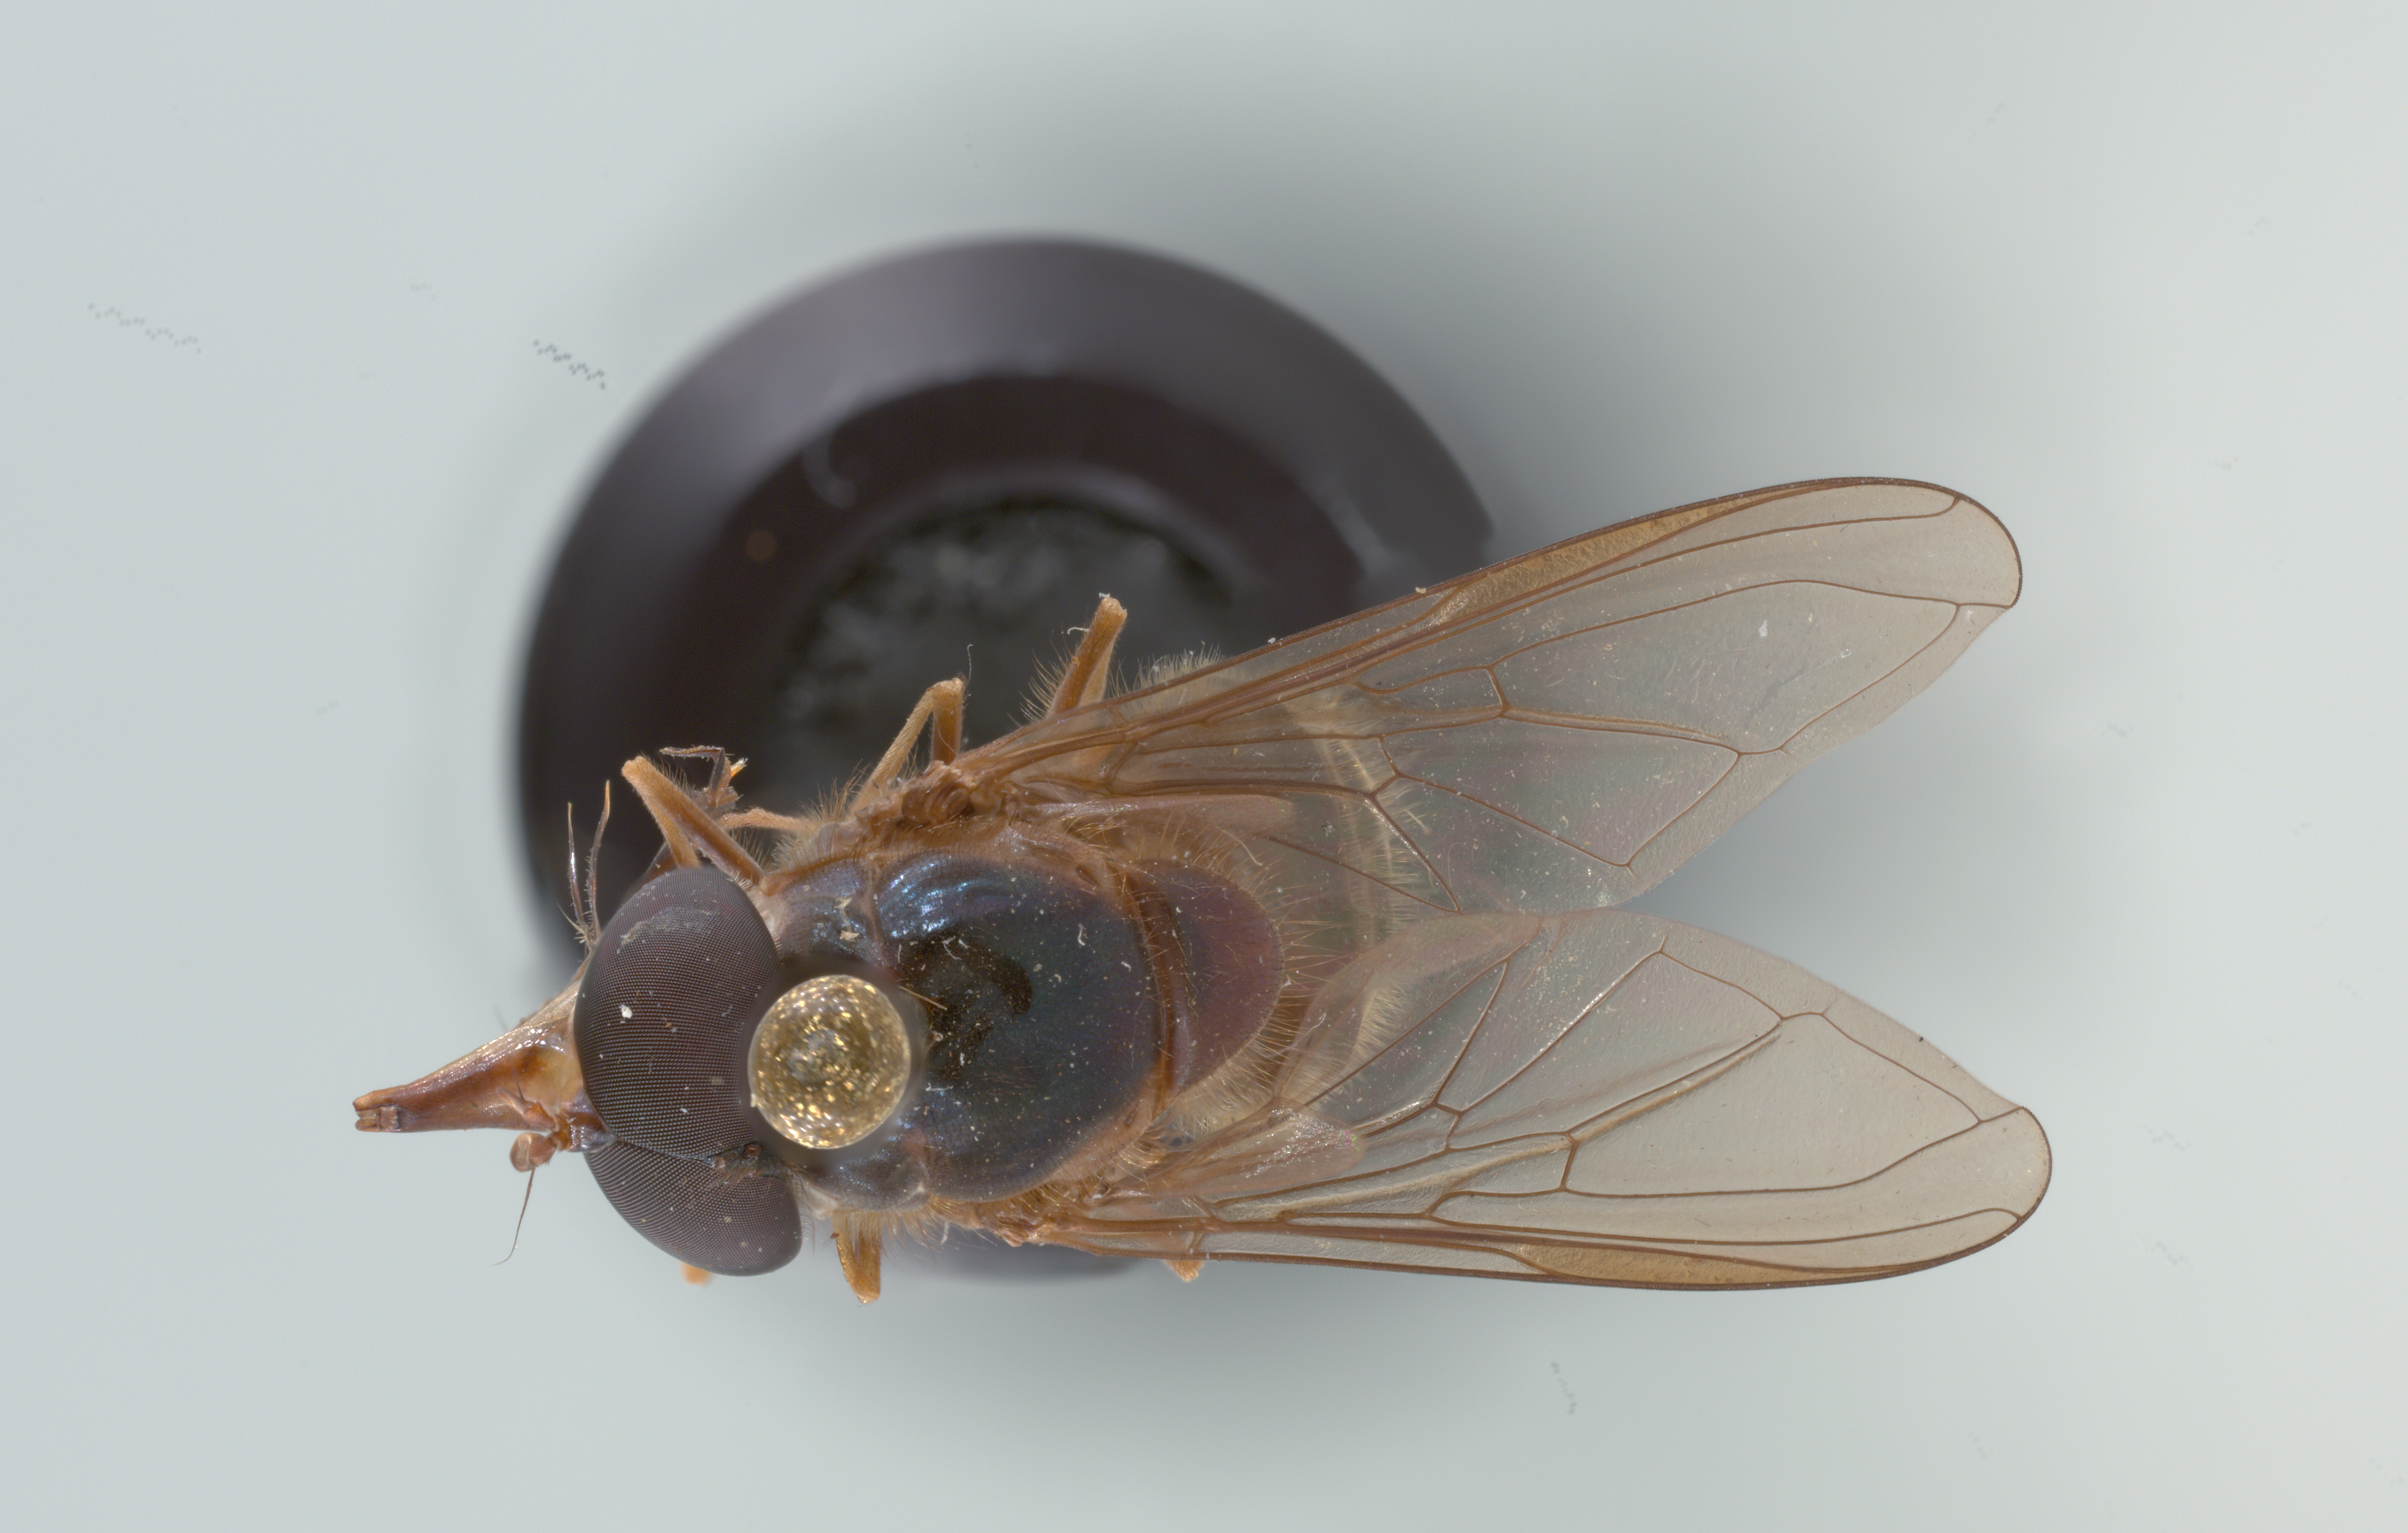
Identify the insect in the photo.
Rhingia fuscipes
